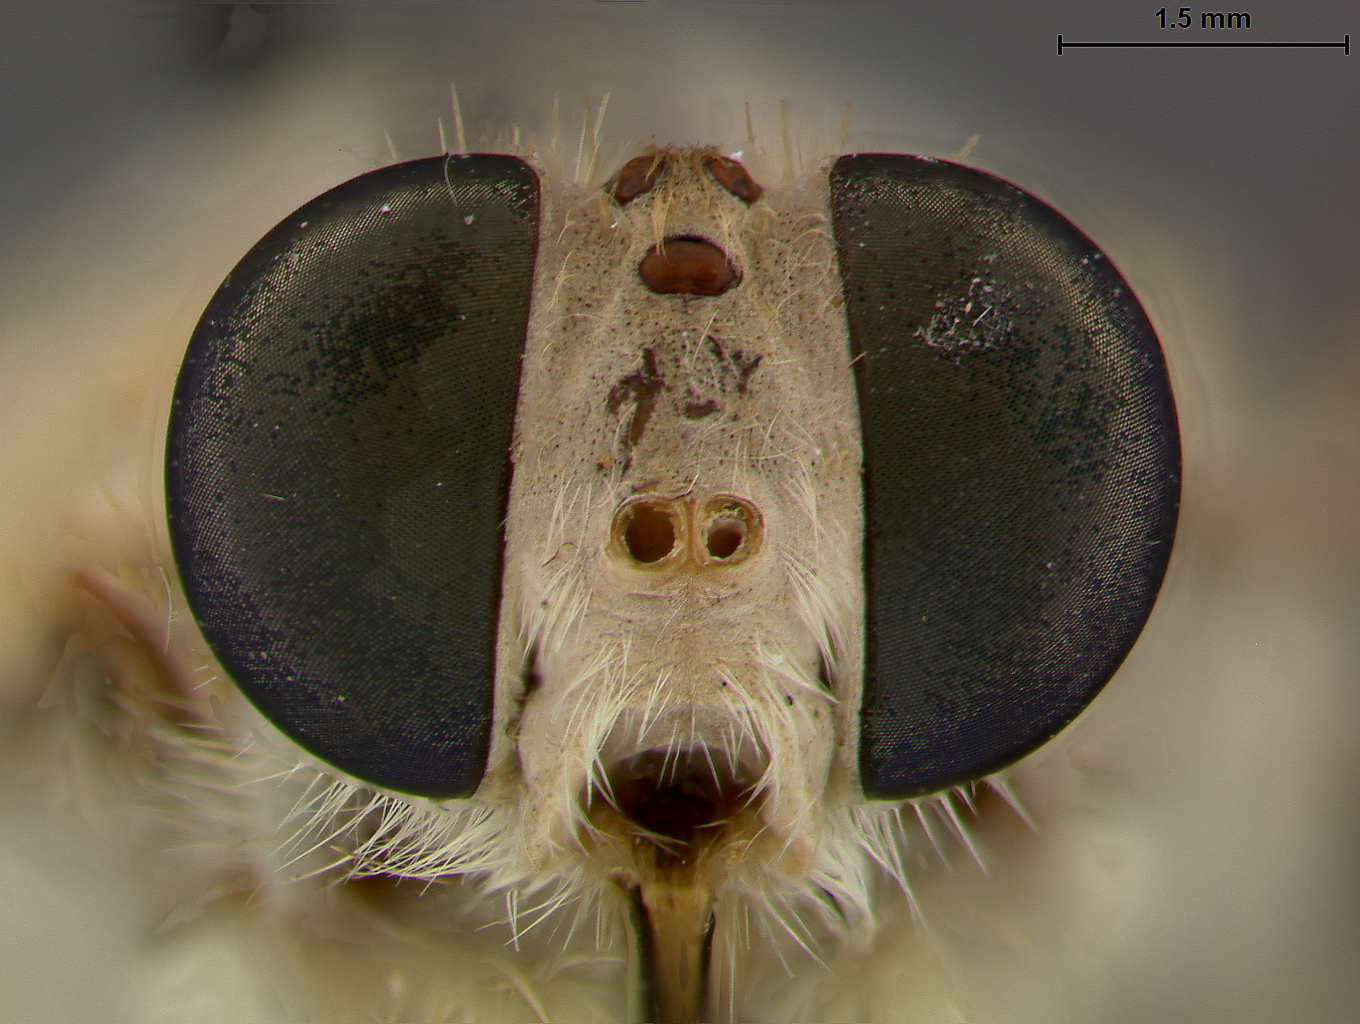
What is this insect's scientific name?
Apomidas trochilus
